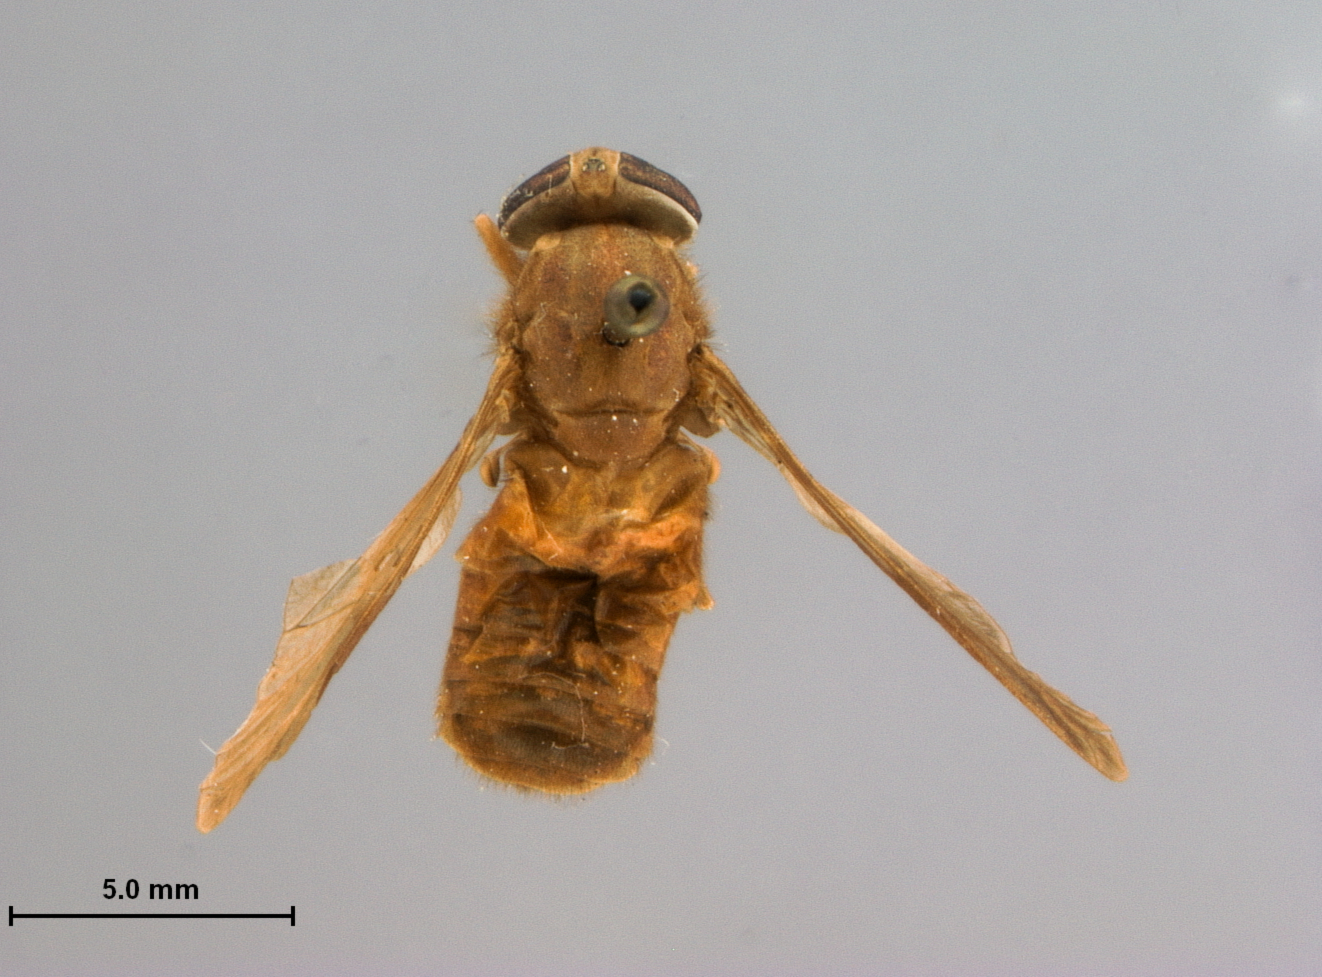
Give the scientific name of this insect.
Merycomyia brunnea
